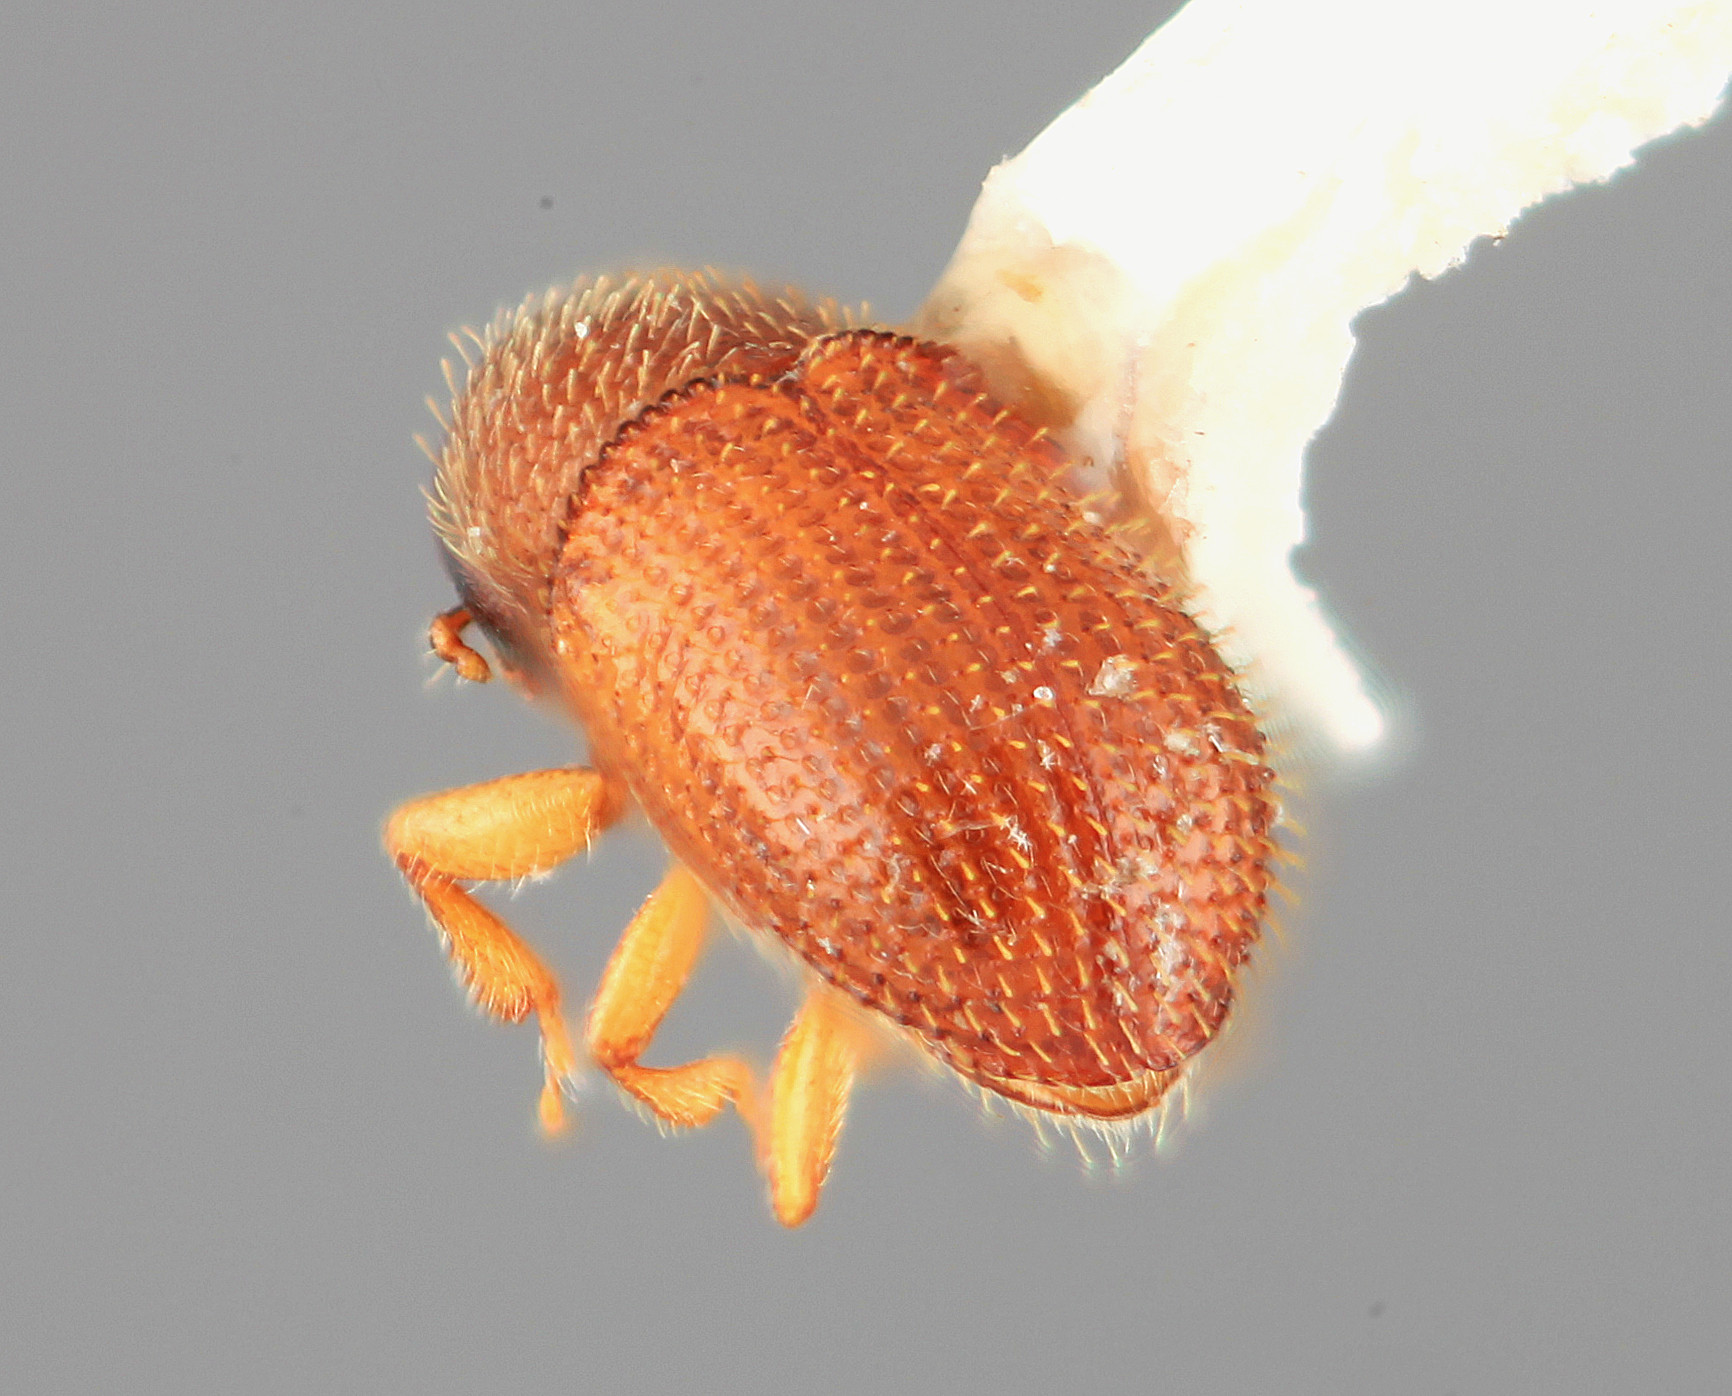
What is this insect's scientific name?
Phloeotribus simplex
